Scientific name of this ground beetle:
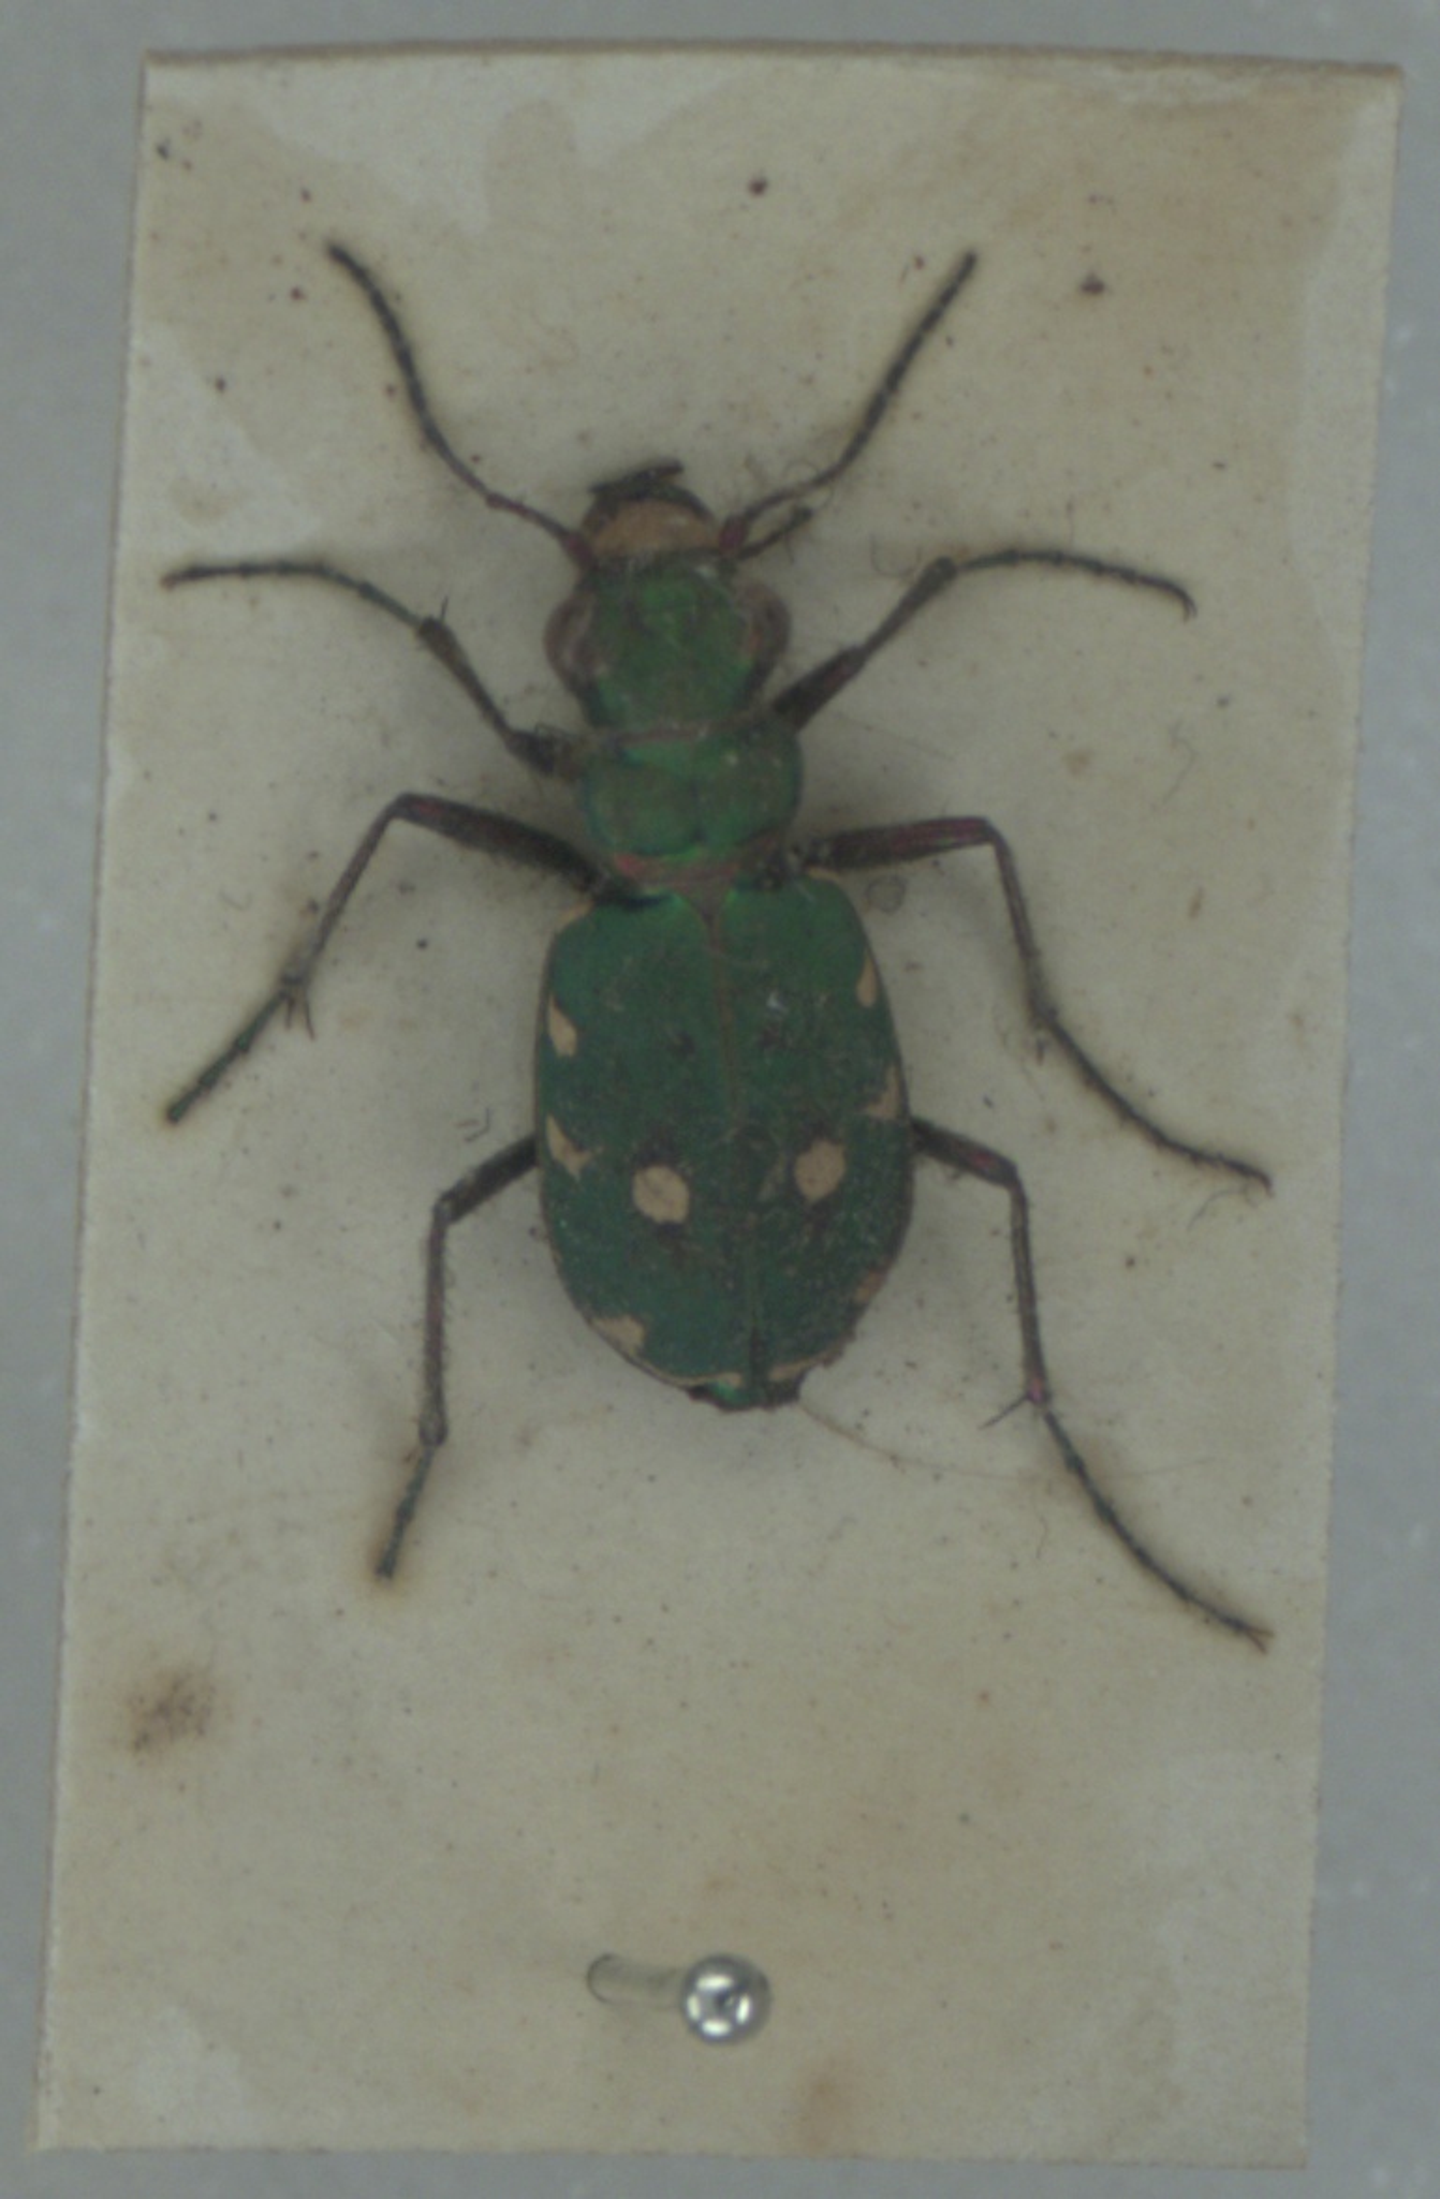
Cicindela campestris
